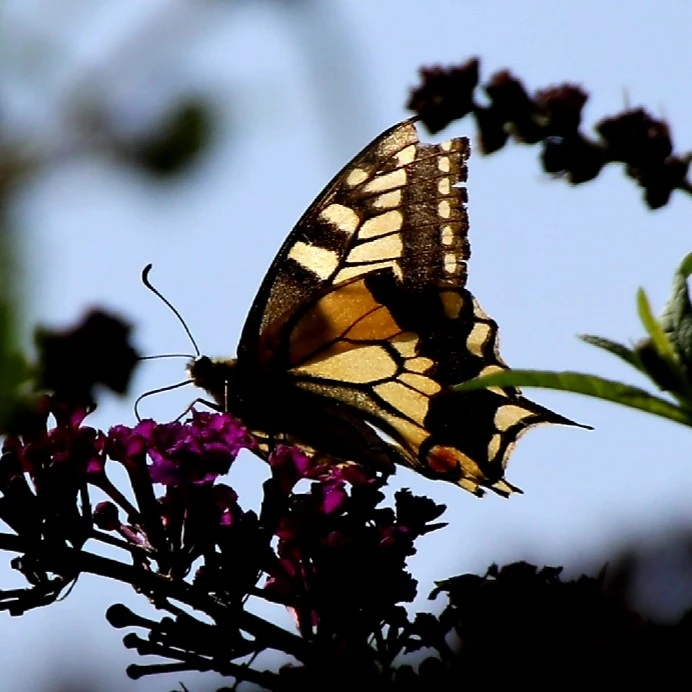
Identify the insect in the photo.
Papilio machaon
